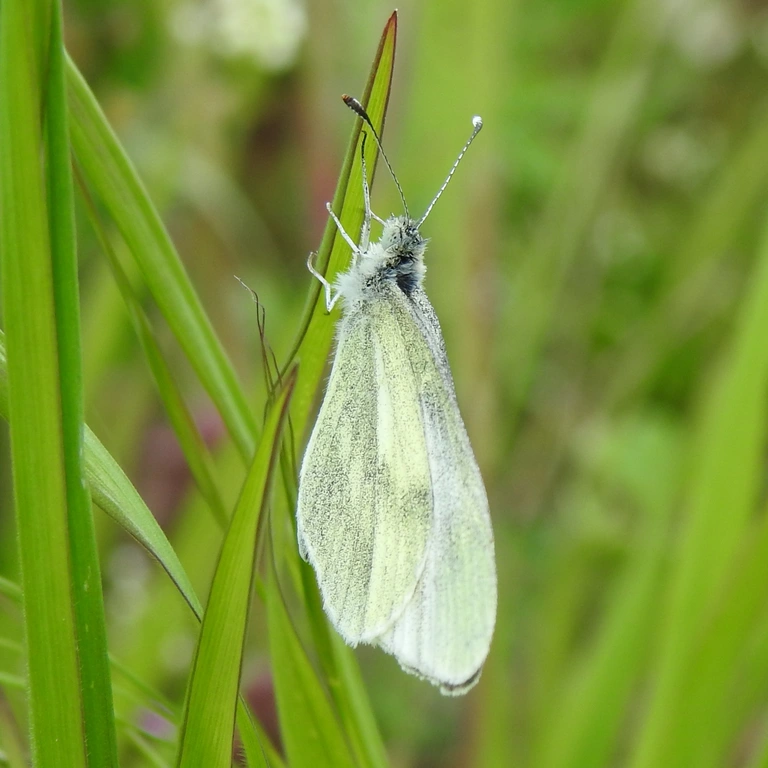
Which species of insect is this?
Leptidea sinapis/juvernica
